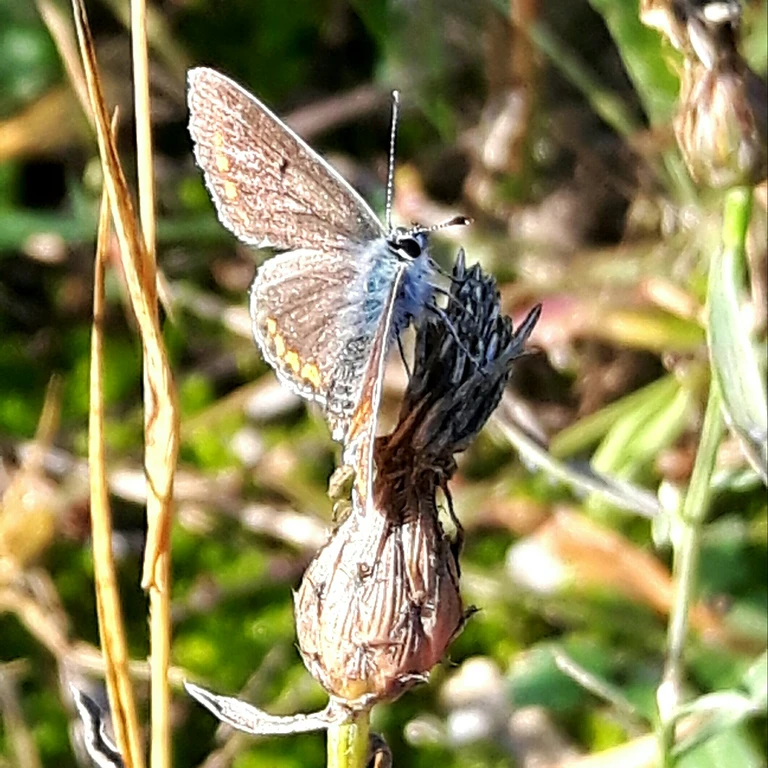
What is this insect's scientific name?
Aricia agestis/artaxerxes
